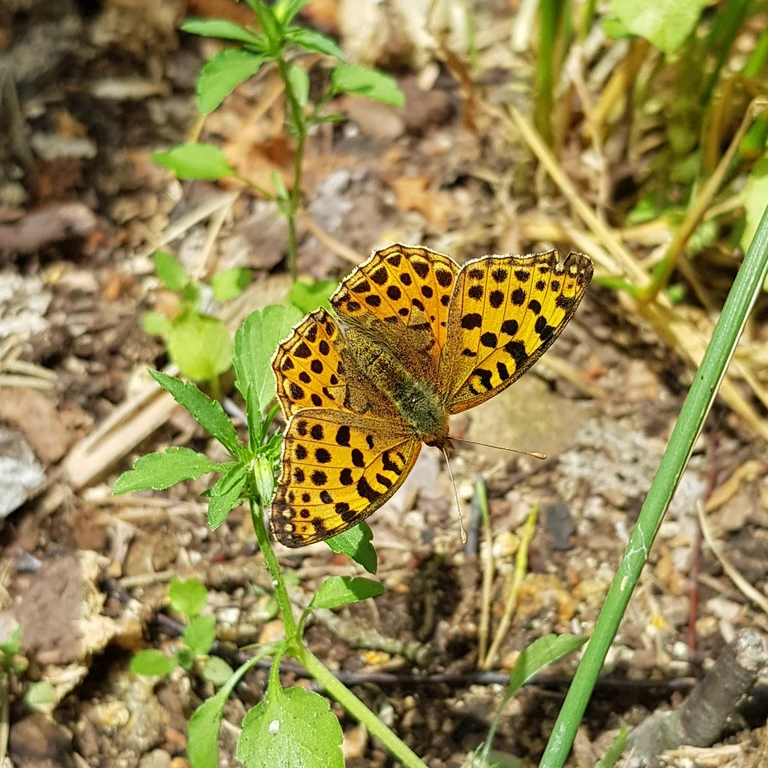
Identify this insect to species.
Issoria lathonia
